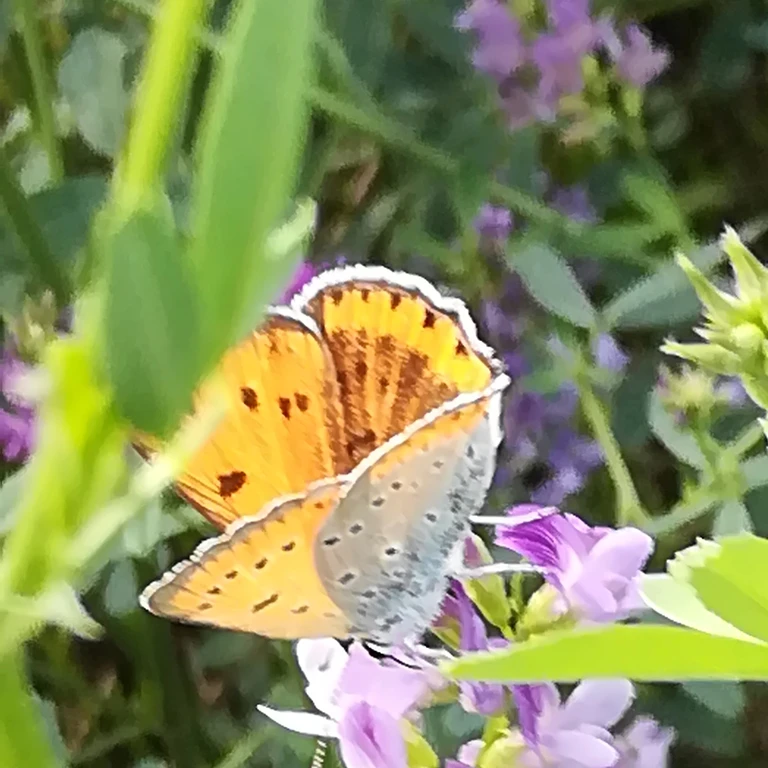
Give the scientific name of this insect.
Lycaena dispar
